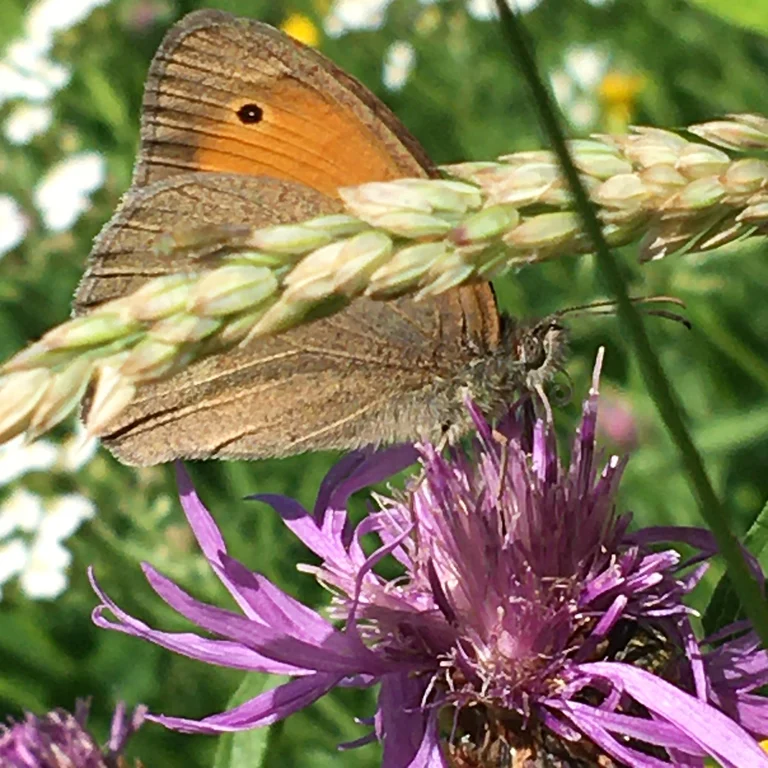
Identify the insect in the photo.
Maniola jurtina
